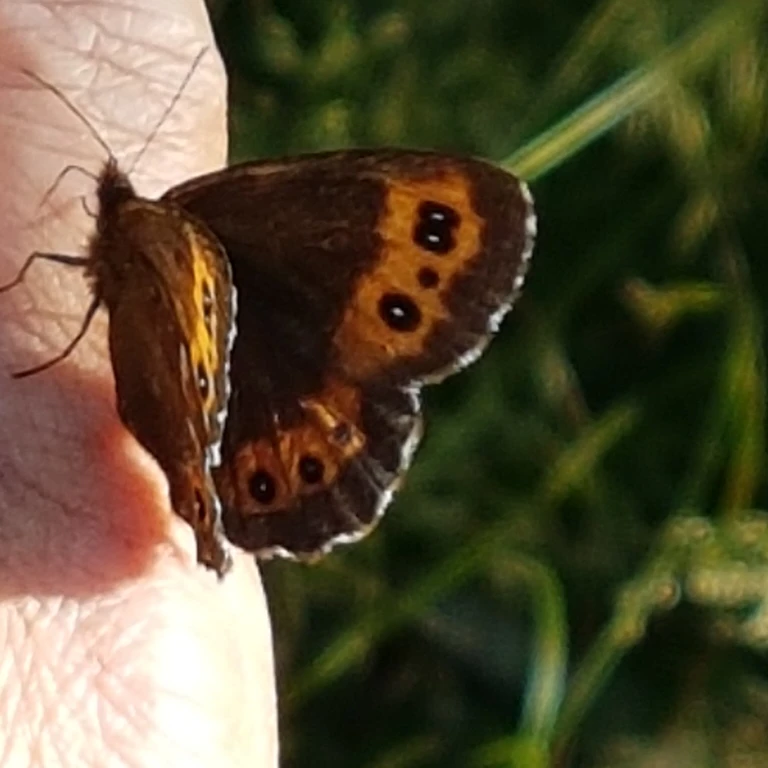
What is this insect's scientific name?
Erebia ligea
